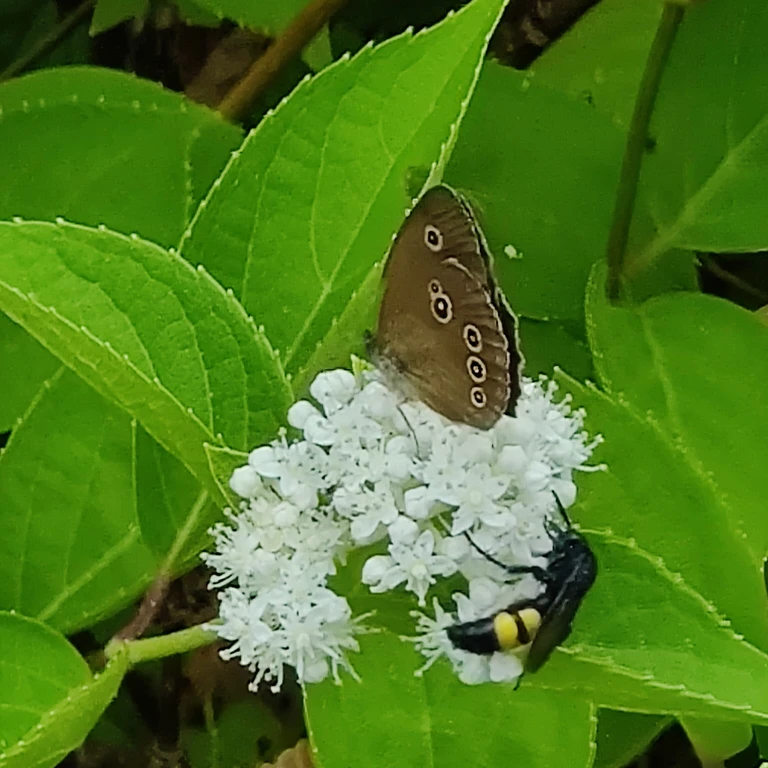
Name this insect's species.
Aphantopus hyperantus
